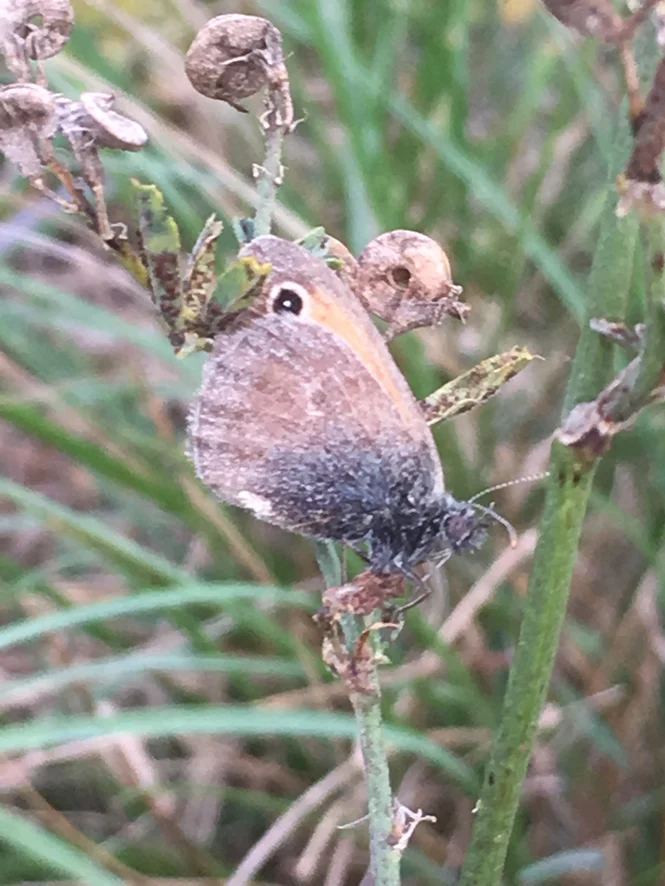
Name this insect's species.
Coenonympha pamphilus
